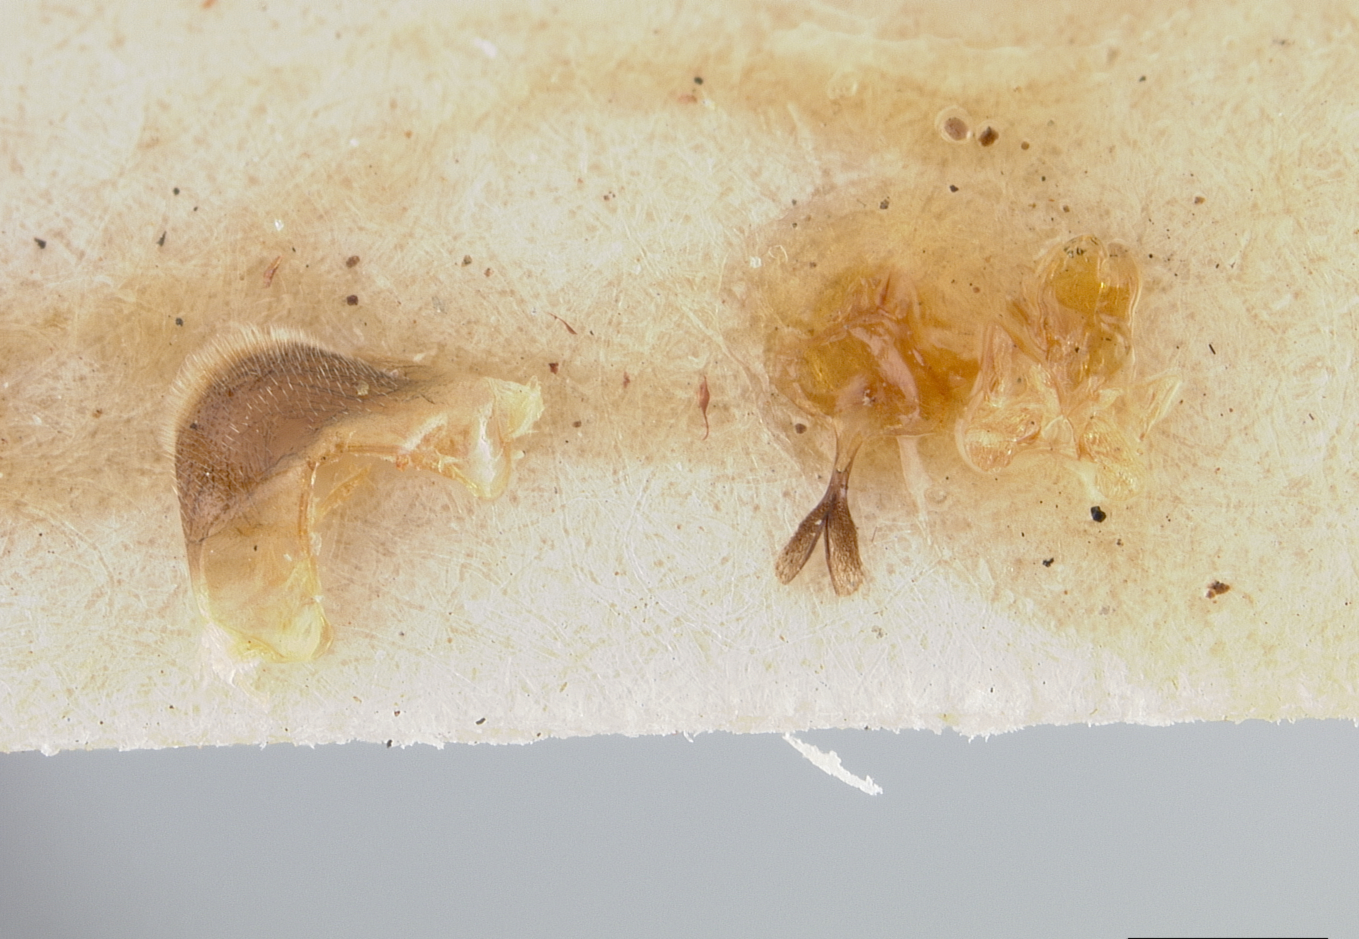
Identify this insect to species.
Hylaeus maritimus
